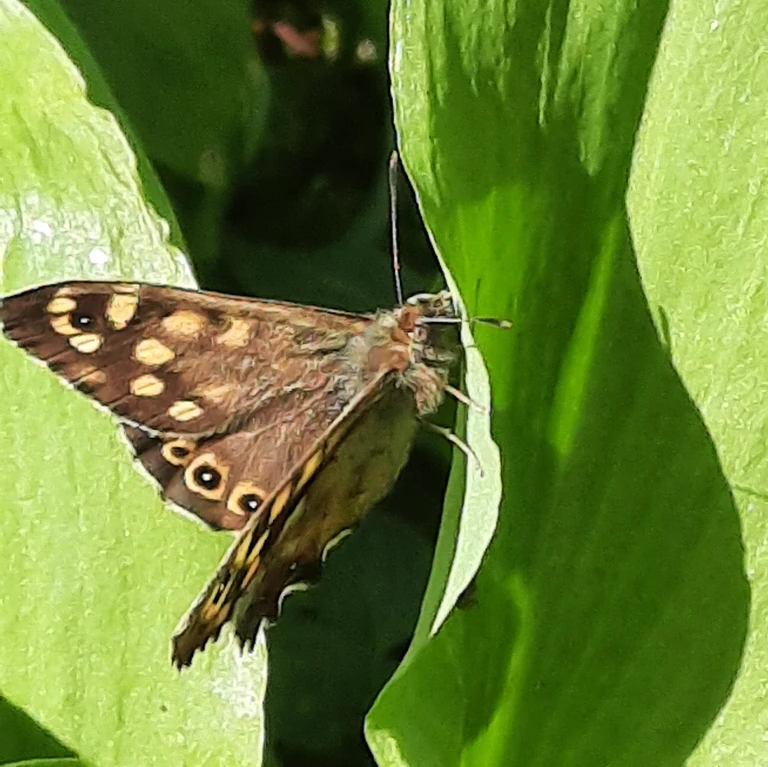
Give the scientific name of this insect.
Pararge aegeria
